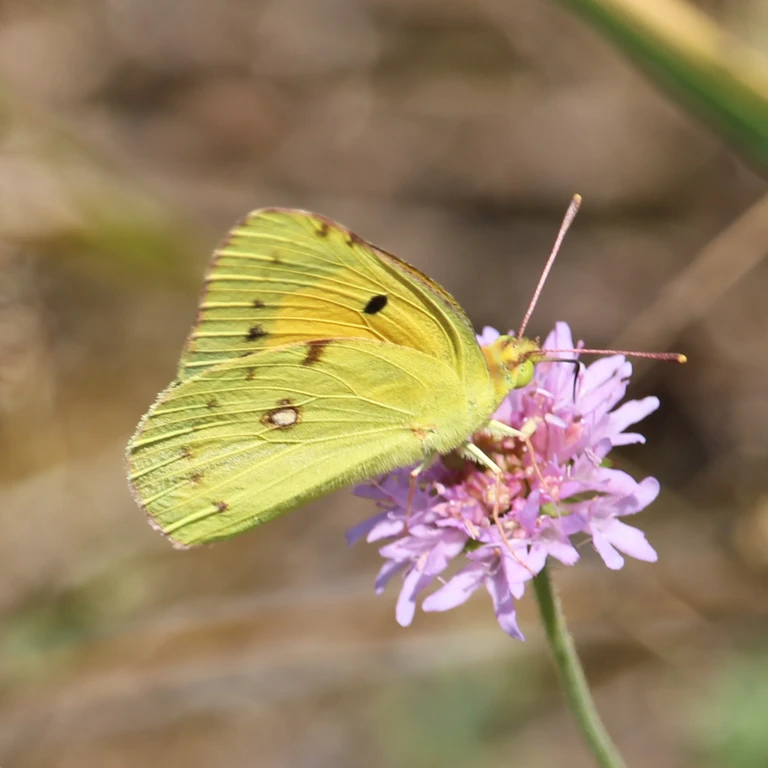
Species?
Colias croceus
